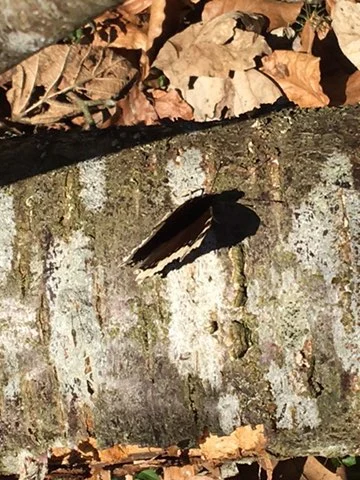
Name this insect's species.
Nymphalis antiopa
